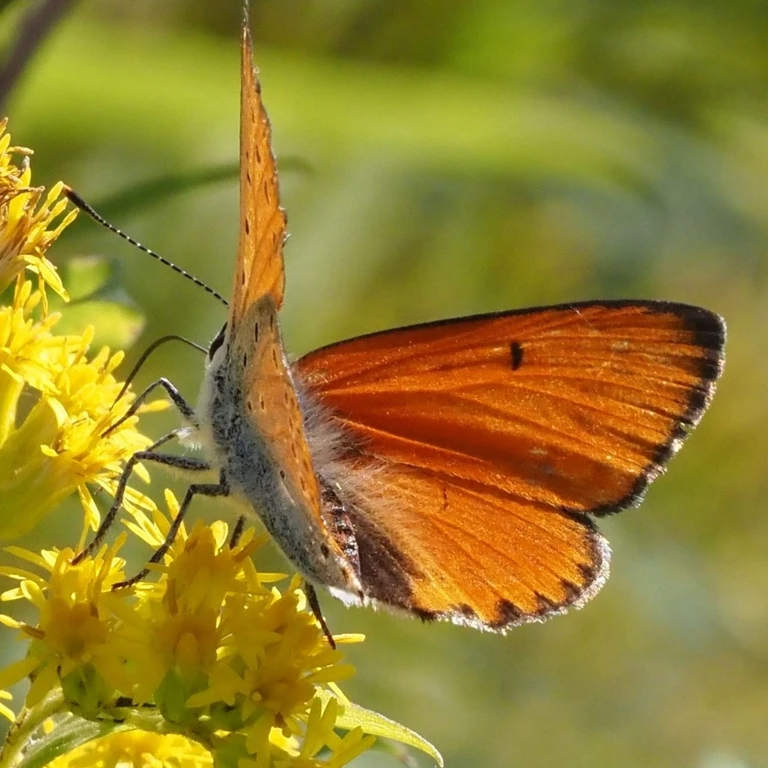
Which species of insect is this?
Lycaena dispar
